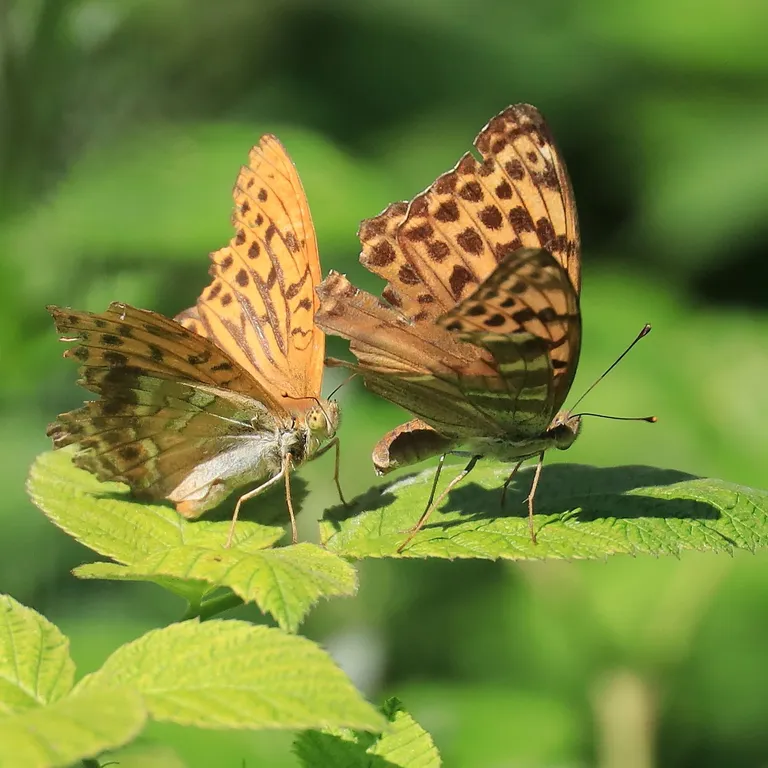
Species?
Argynnis paphia
